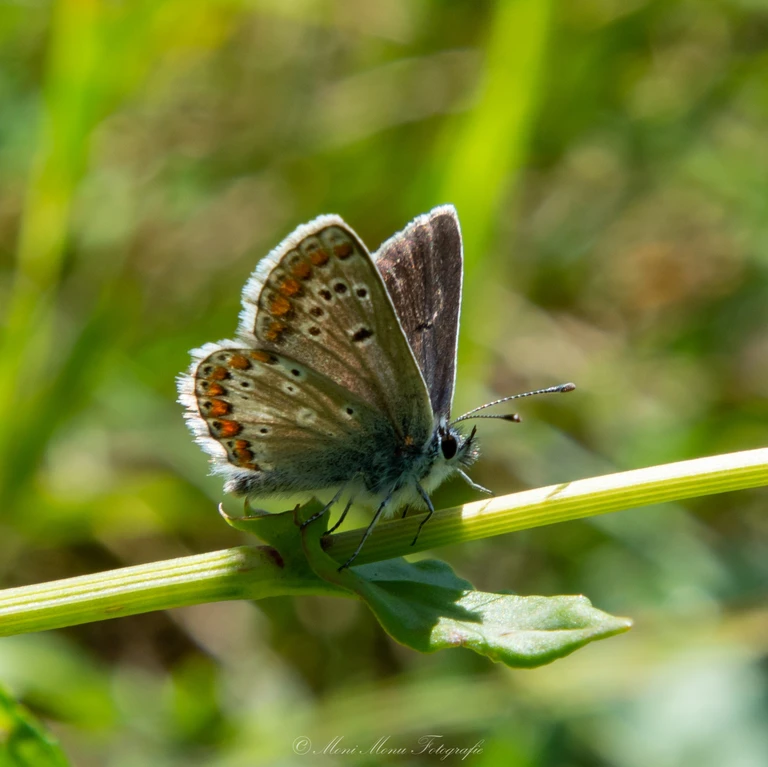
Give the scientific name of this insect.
Aricia agestis/artaxerxes
